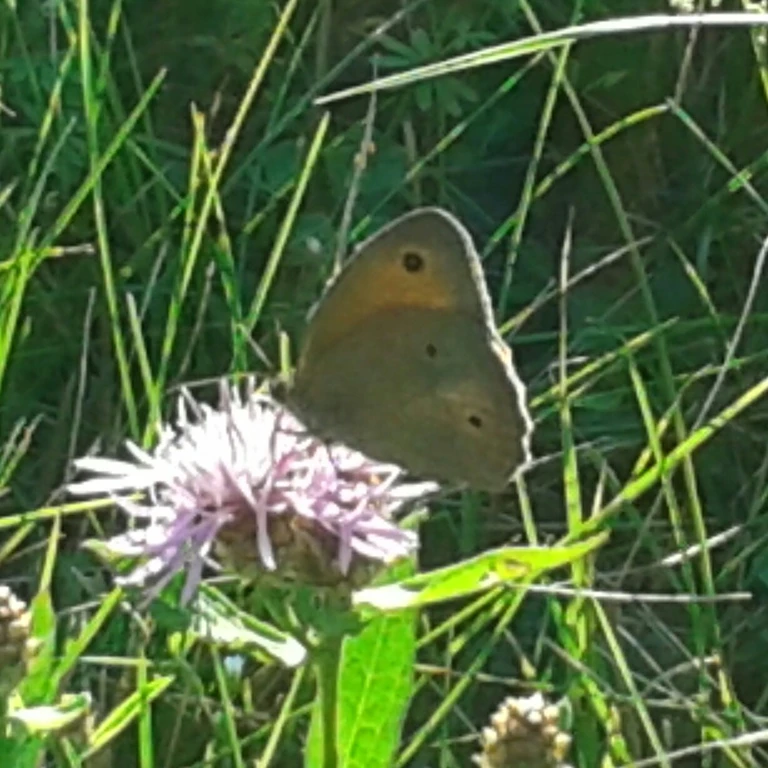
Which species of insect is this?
Maniola jurtina
